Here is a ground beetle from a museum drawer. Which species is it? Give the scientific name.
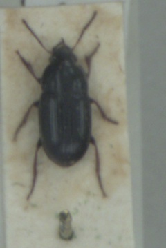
Amara tibialis
